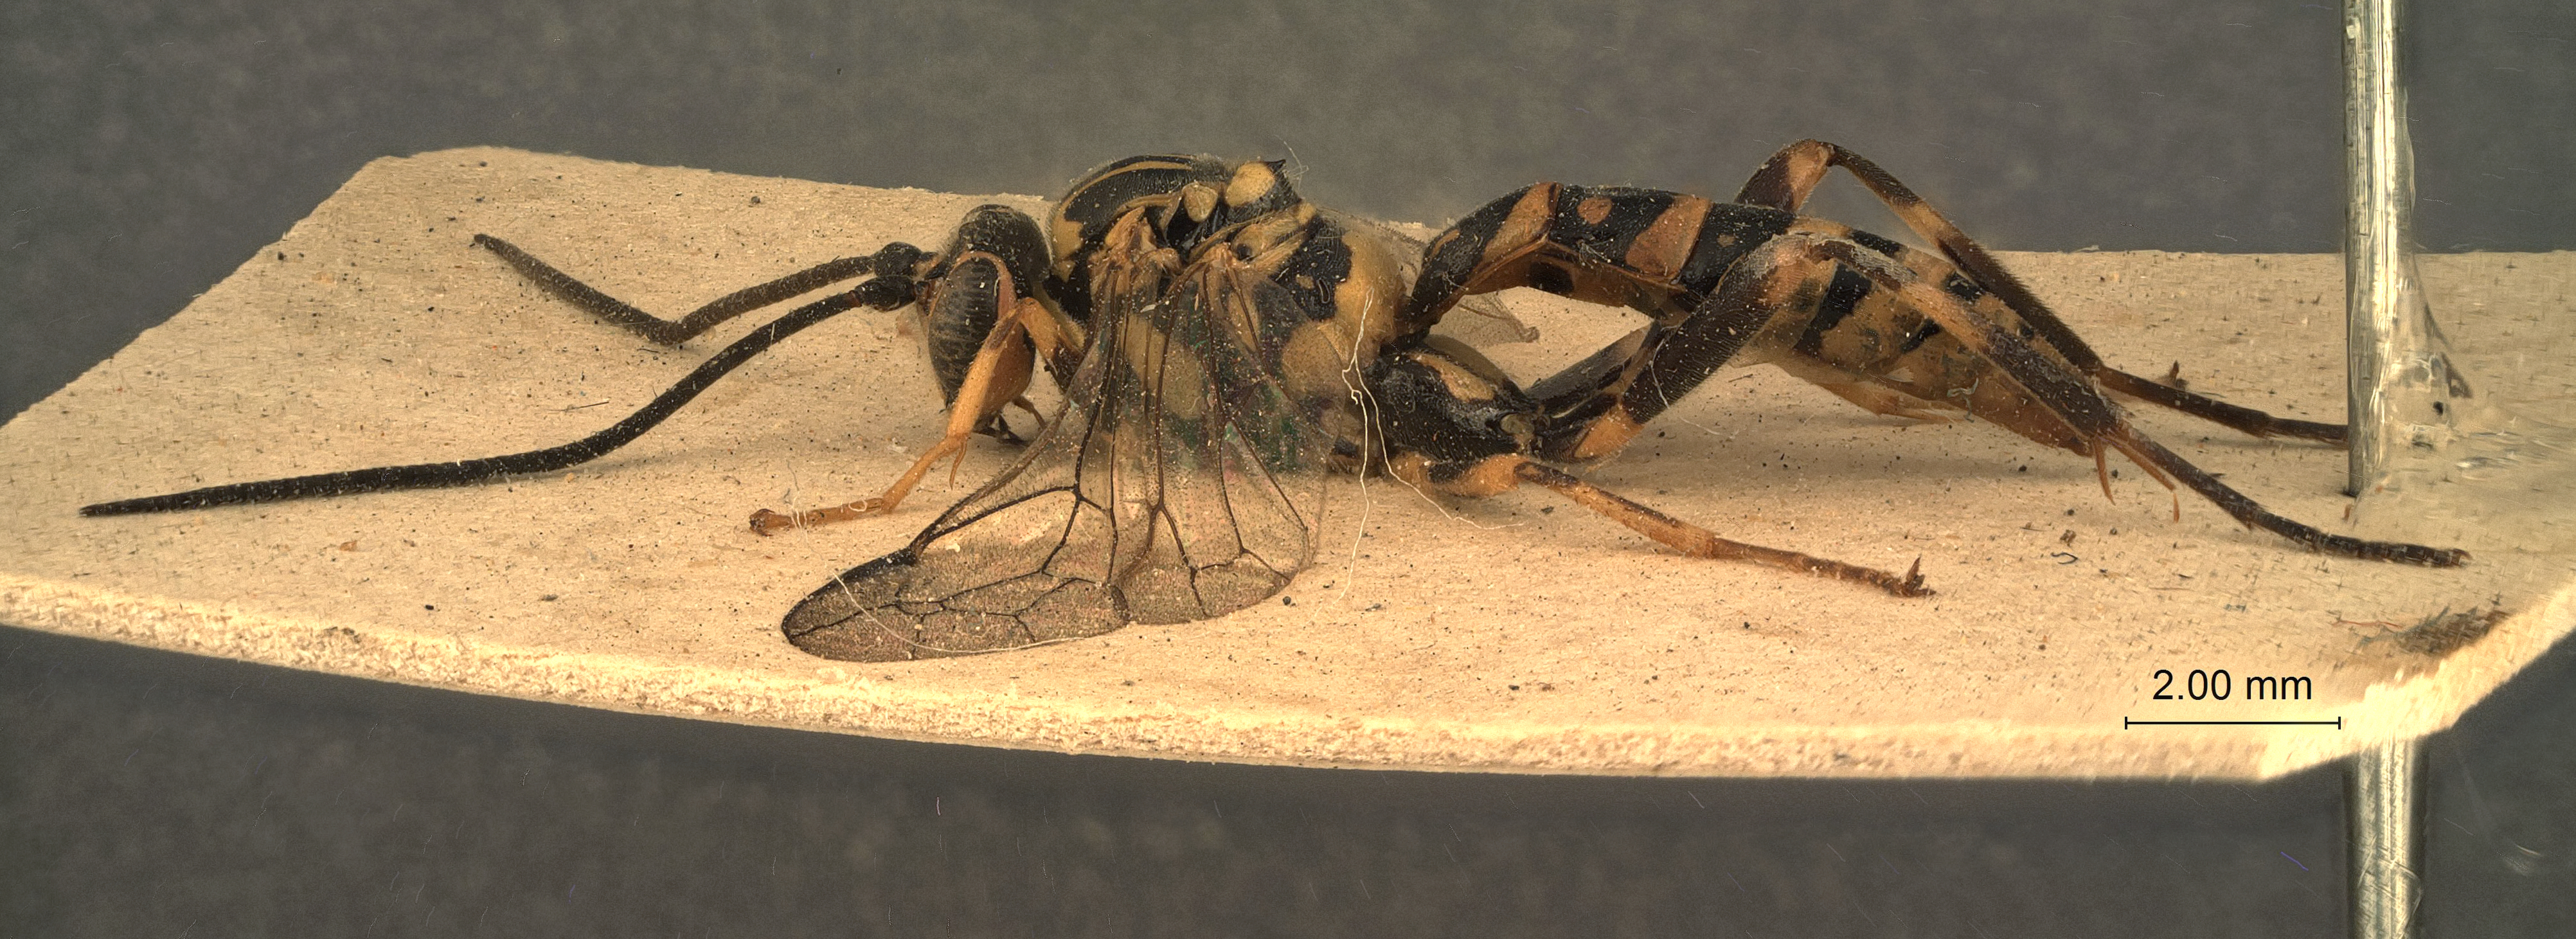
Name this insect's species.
Nawaia japonica
